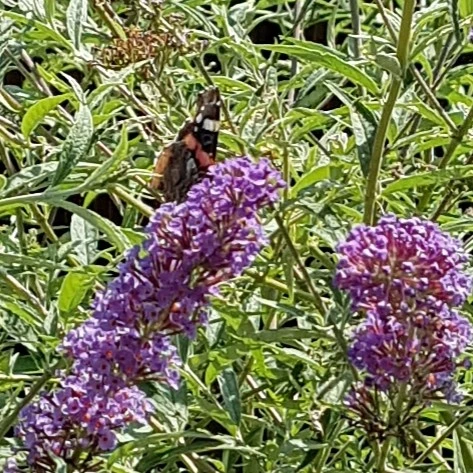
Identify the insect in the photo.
Vanessa atalanta
